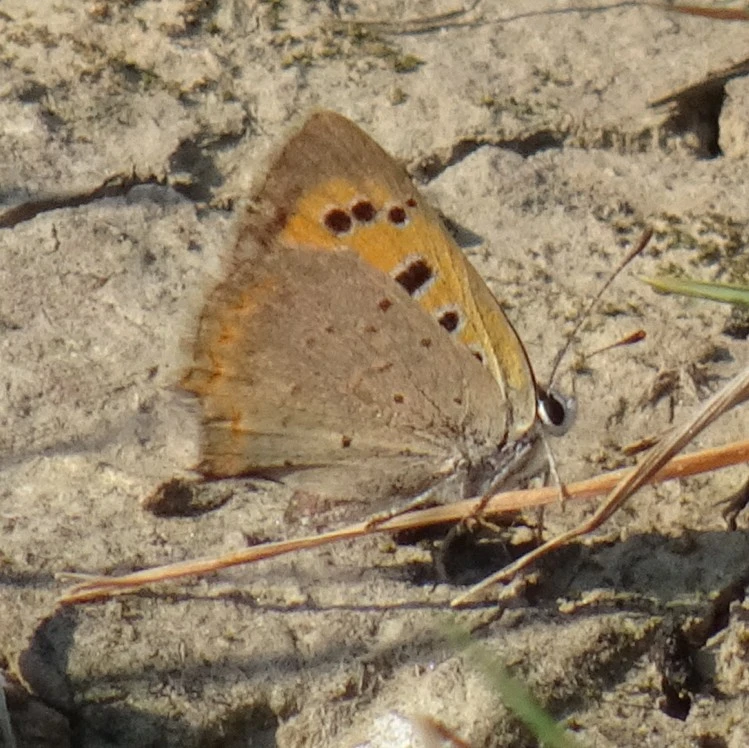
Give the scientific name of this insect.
Lycaena phlaeas
